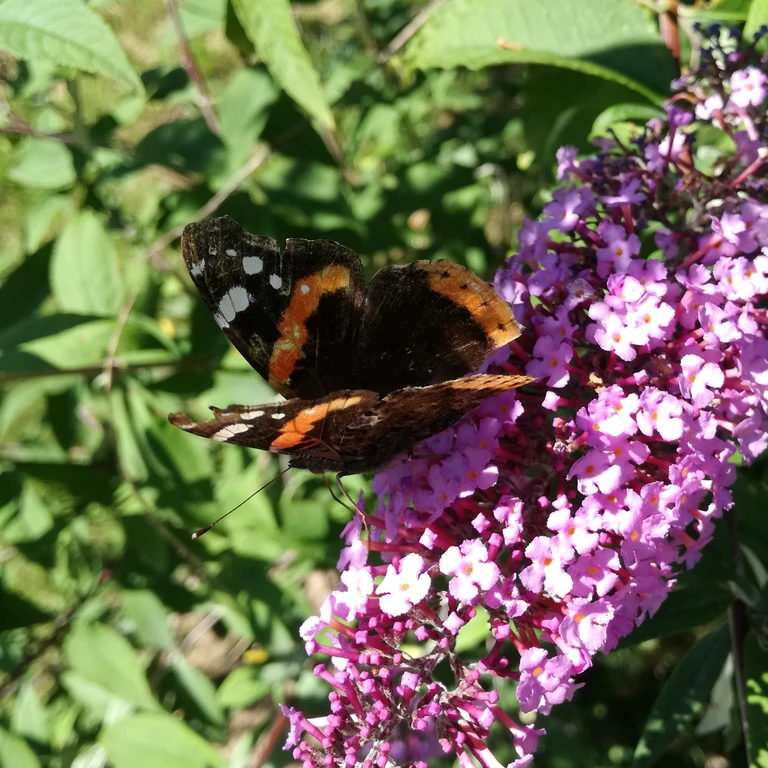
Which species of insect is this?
Vanessa atalanta
